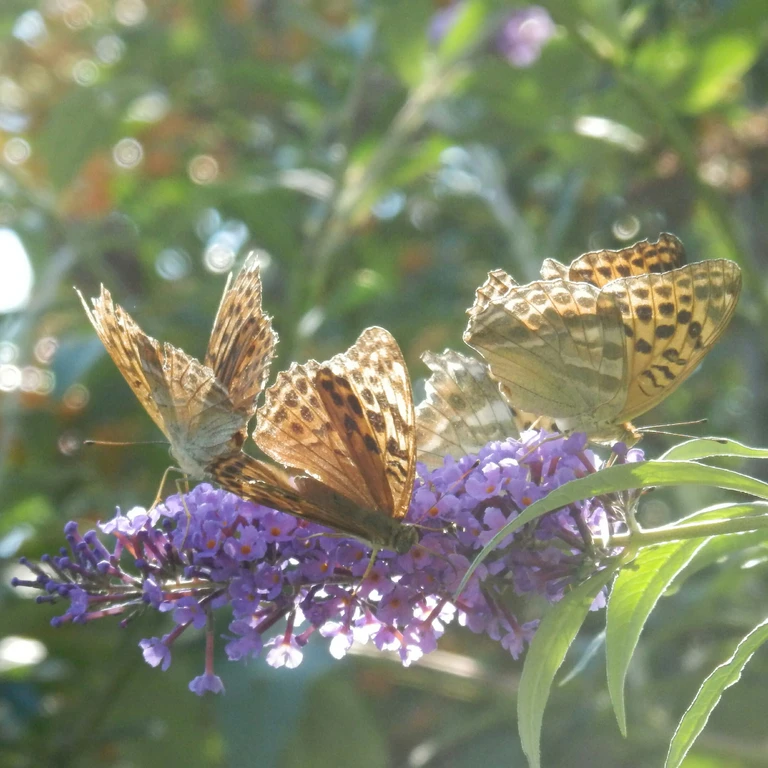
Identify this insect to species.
Argynnis paphia
